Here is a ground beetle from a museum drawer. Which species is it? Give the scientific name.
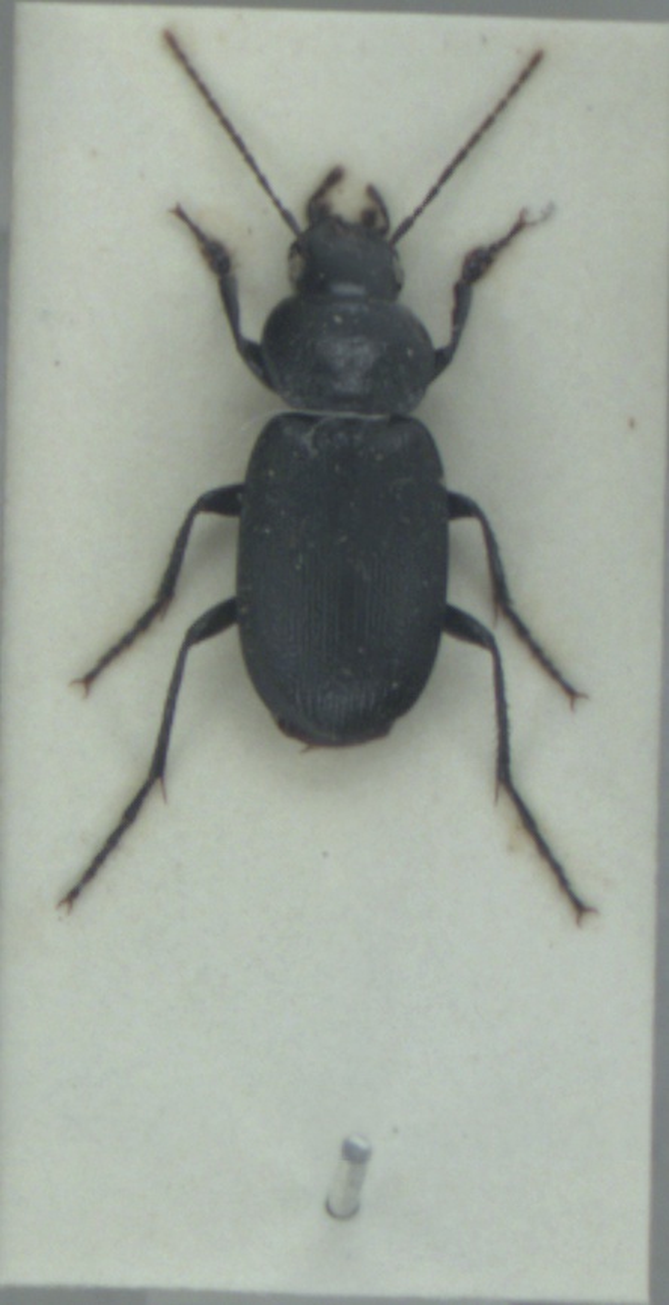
Licinus depressus
